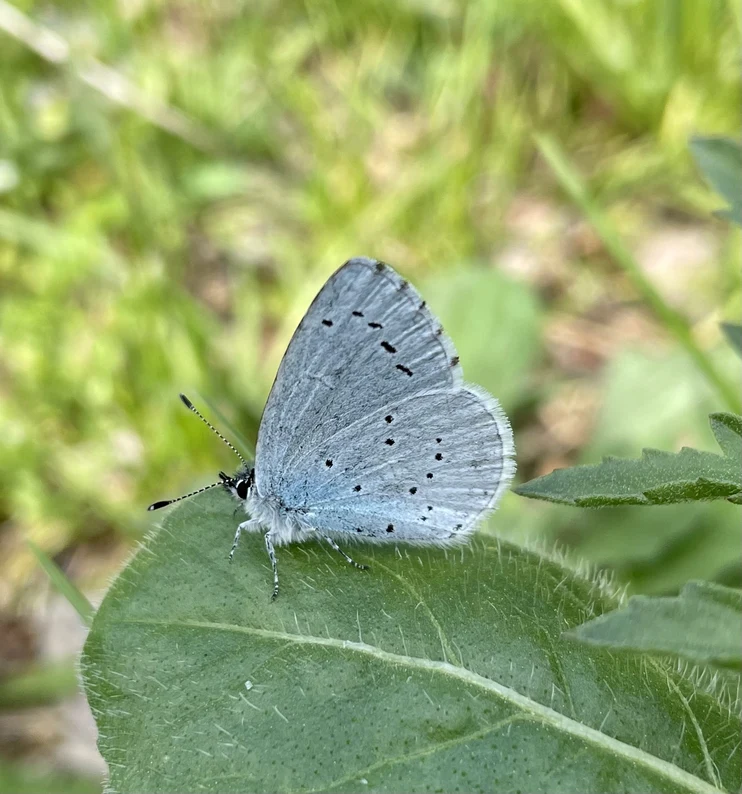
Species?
Celastrina argiolus
